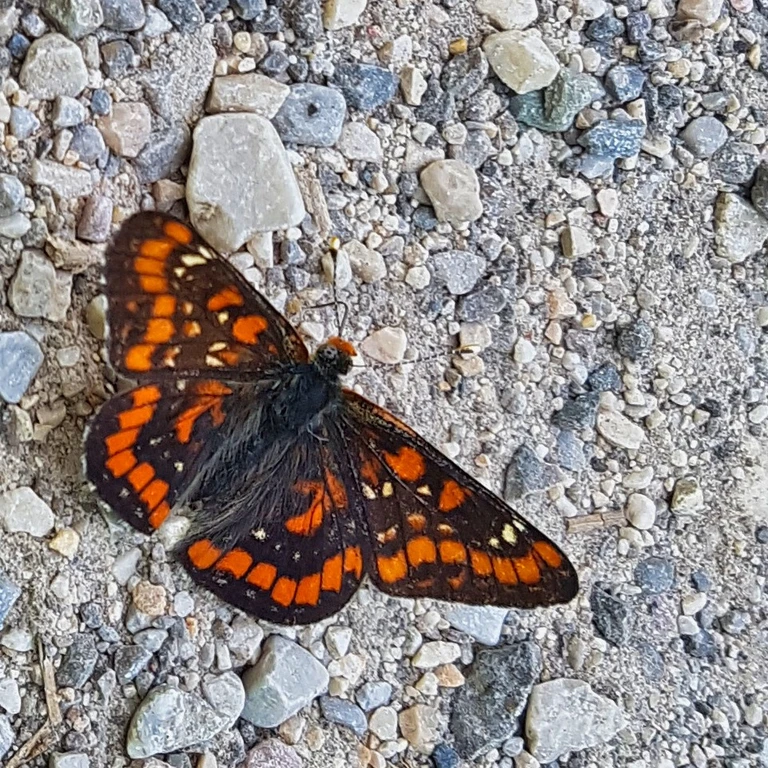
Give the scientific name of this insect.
Euphydryas maturna
